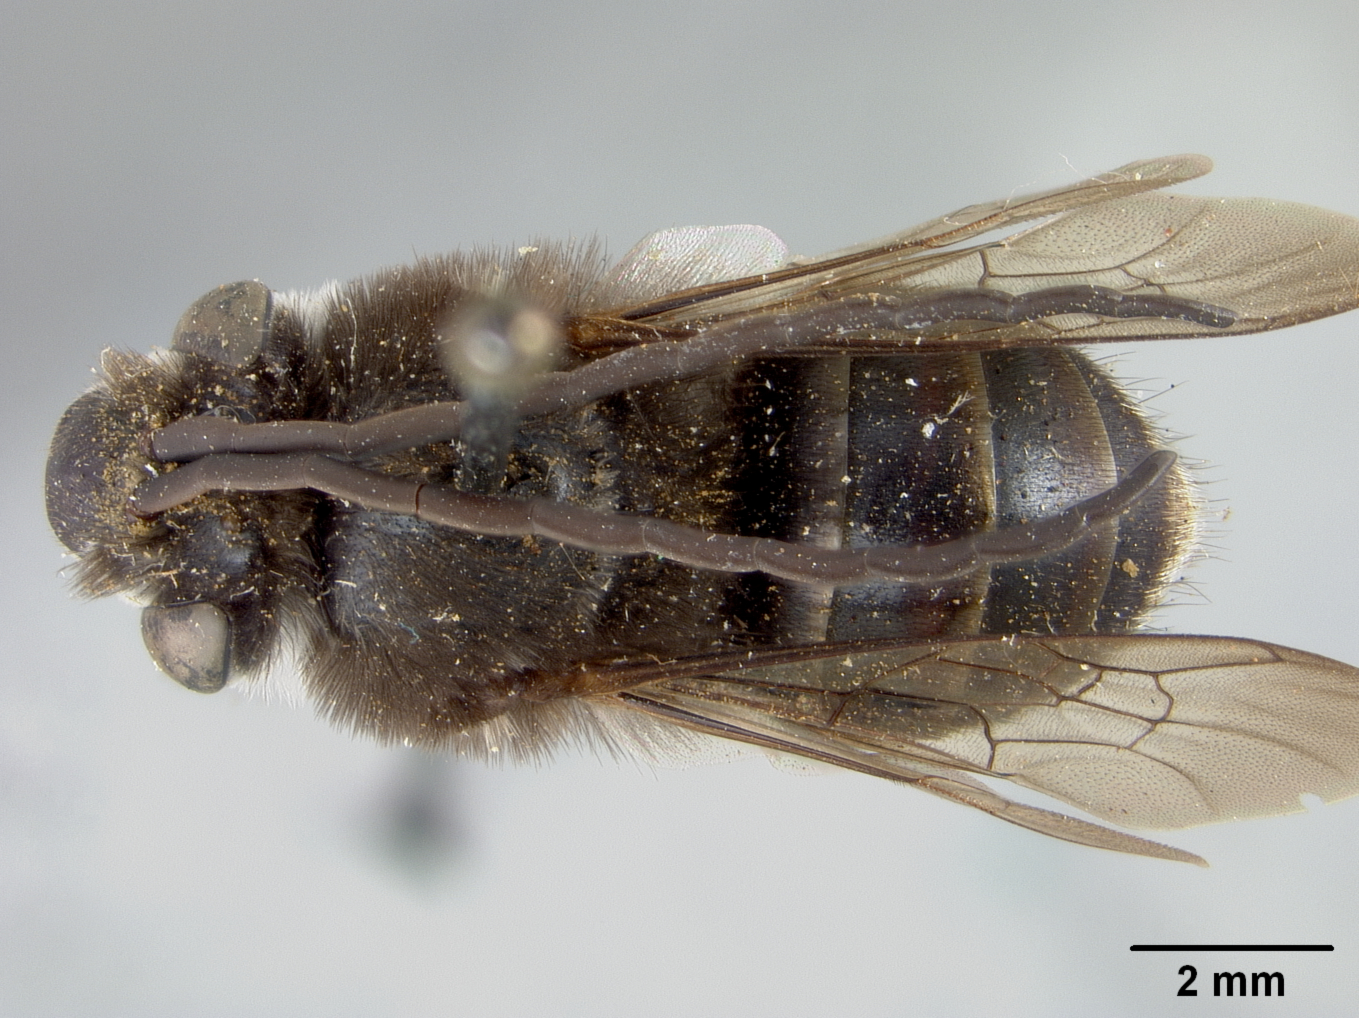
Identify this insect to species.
Macroglossapis nigrovillosa
